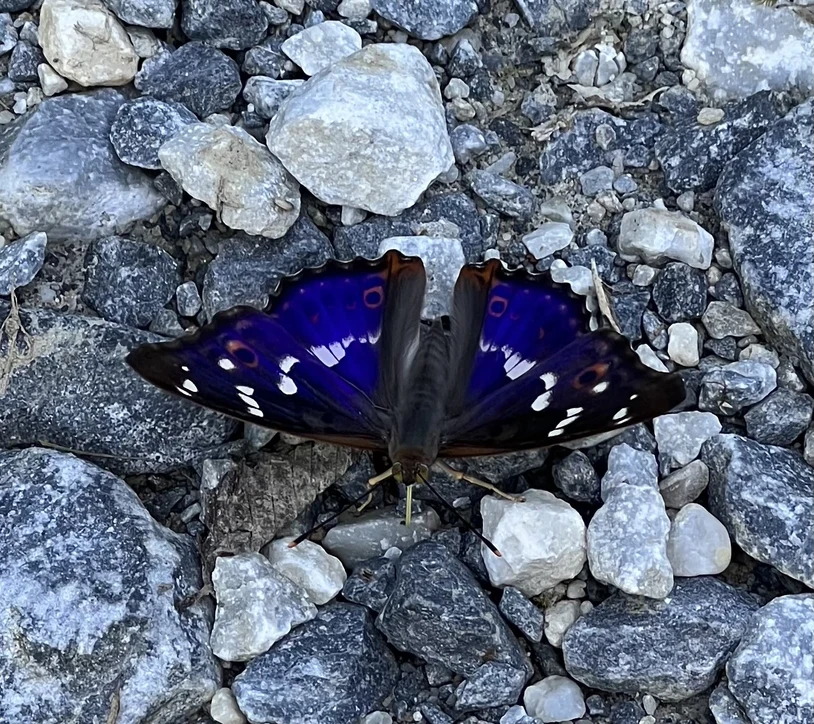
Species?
Apatura ilia
